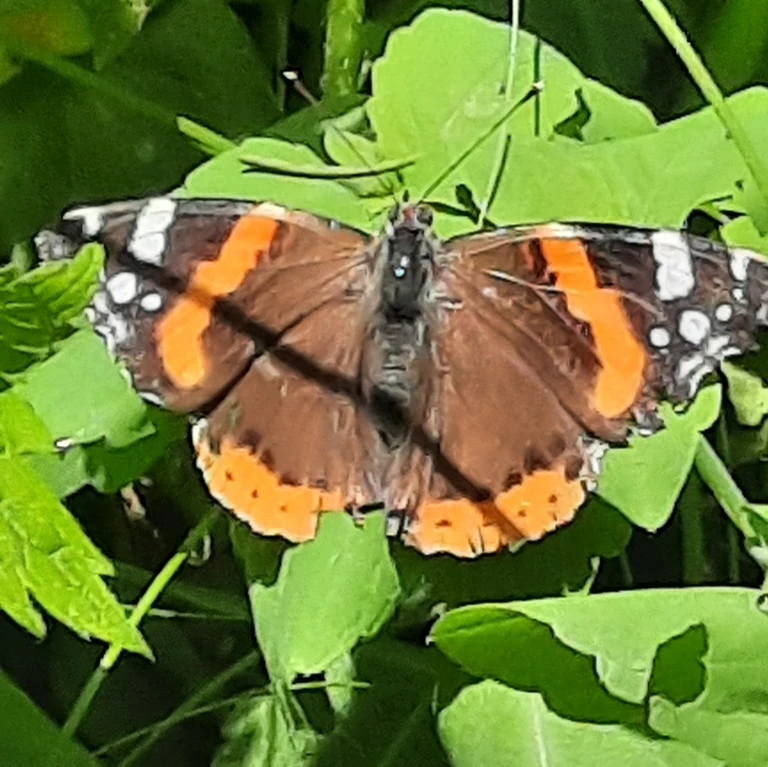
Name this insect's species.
Vanessa atalanta
